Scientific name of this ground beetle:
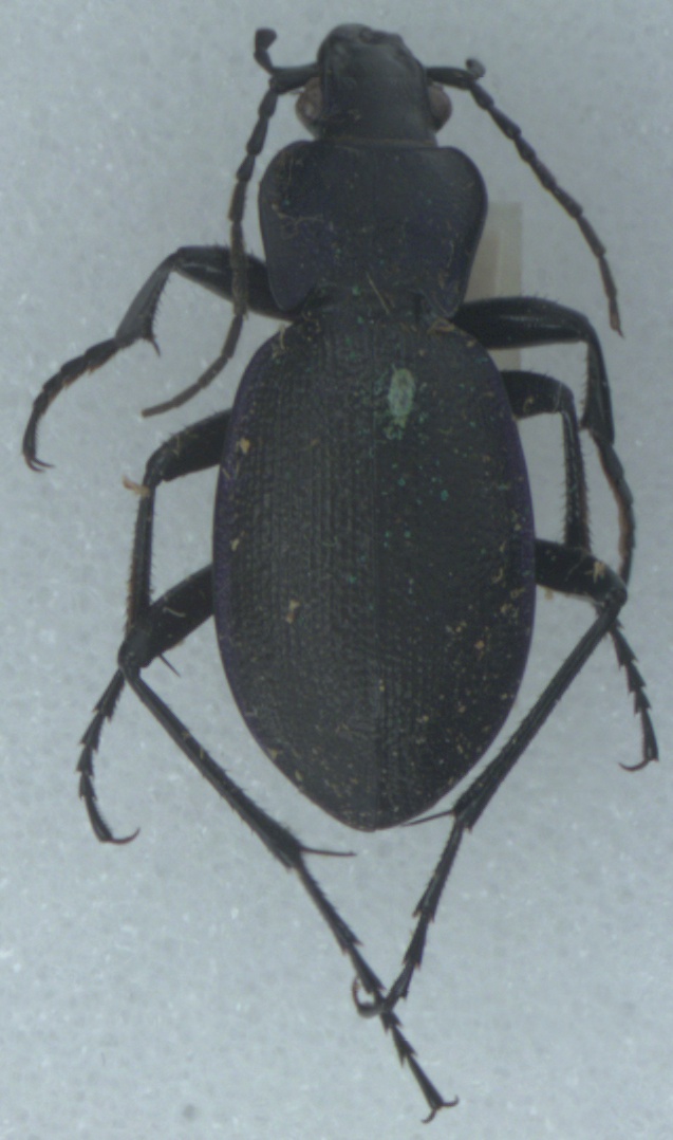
Carabus problematicus
